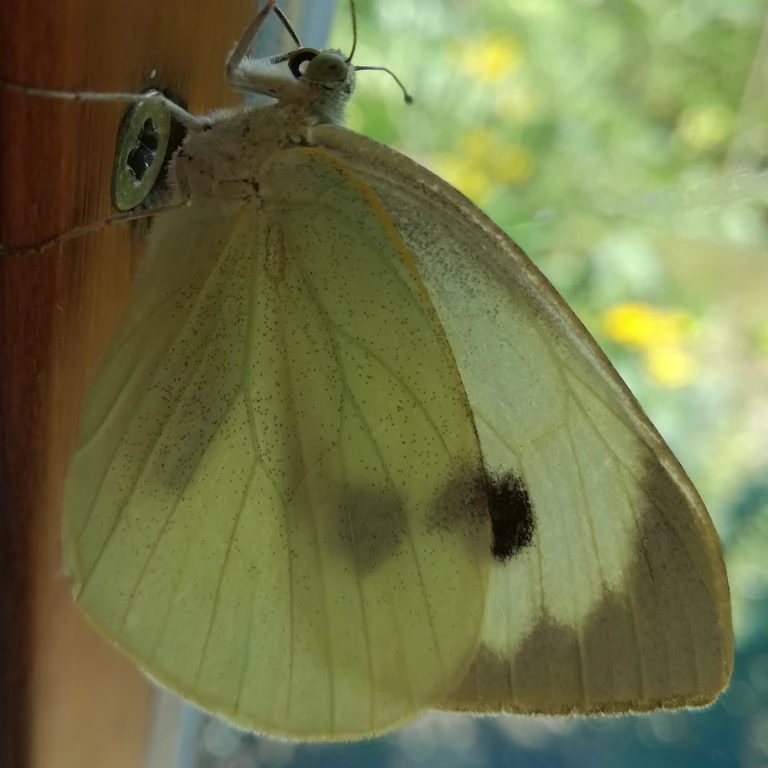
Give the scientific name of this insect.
Pieris brassicae
